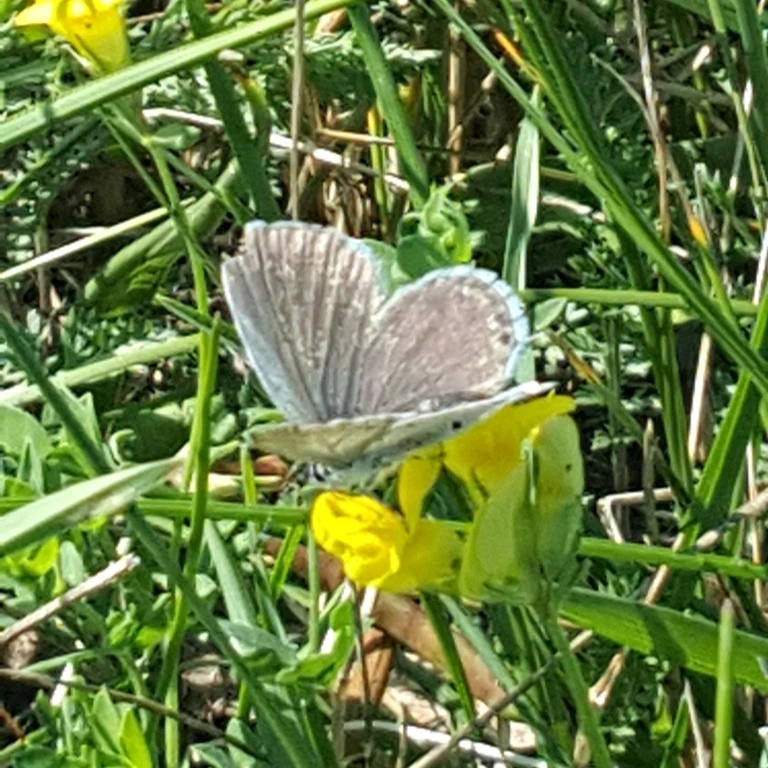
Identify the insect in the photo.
Cupido argiades (also Elkalyce argiades)
